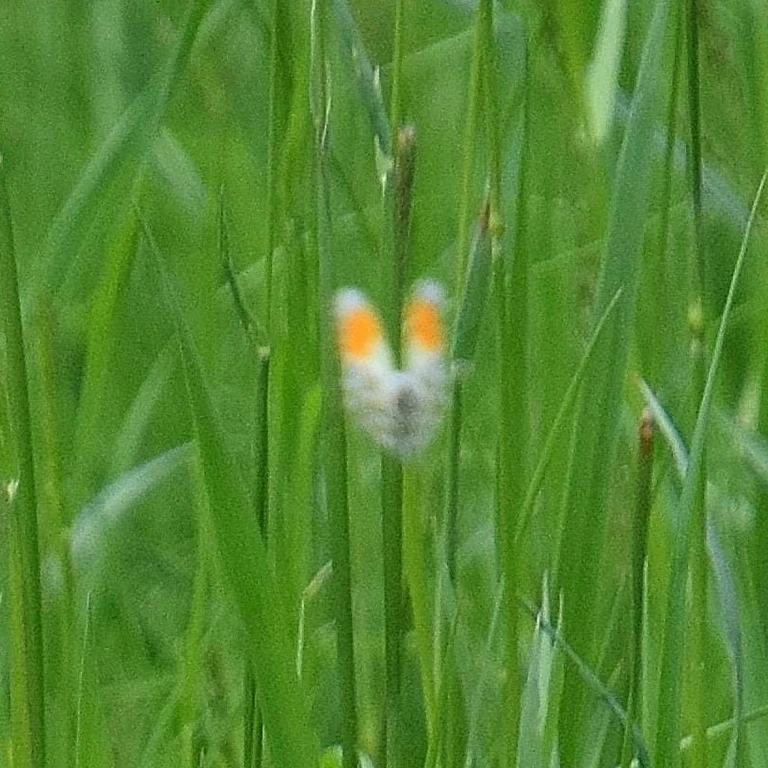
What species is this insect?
Anthocharis cardamines
